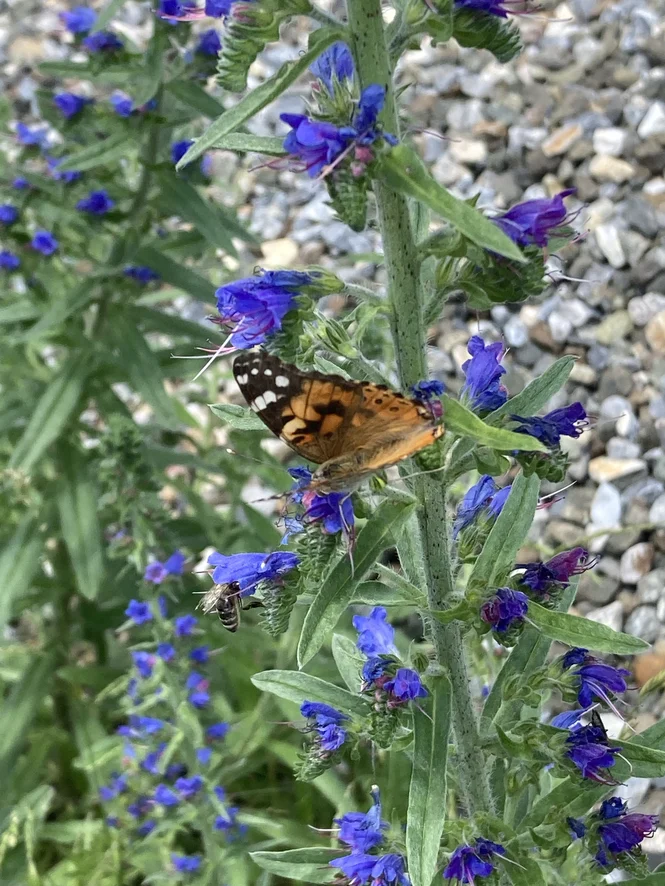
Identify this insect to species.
Vanessa cardui
